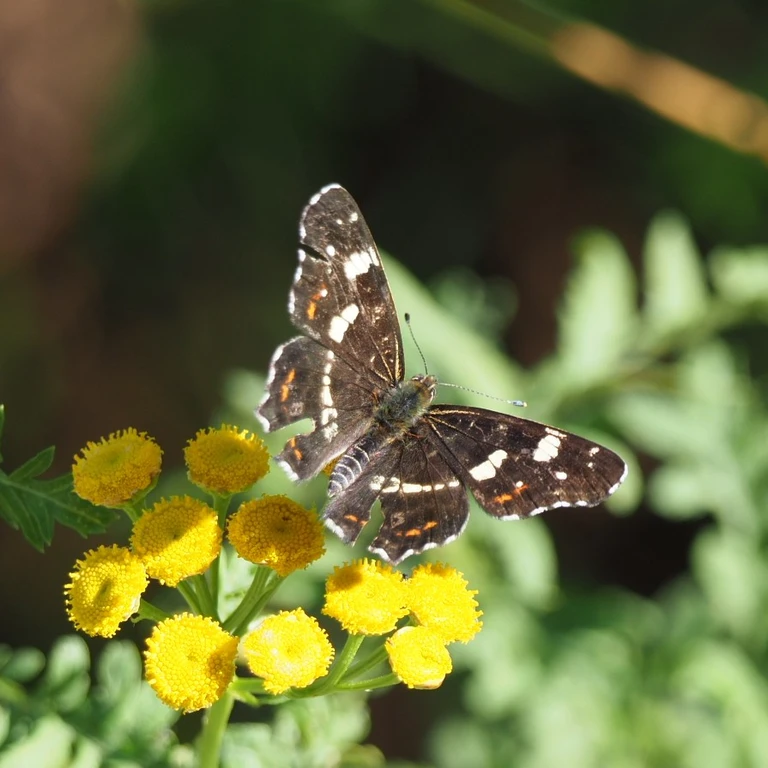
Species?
Araschnia levana
